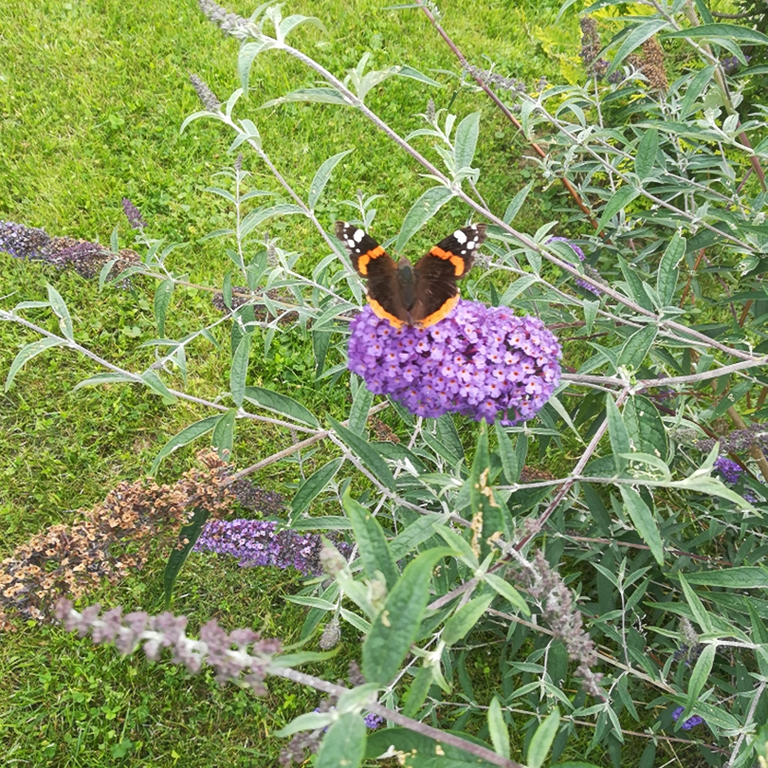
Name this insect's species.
Vanessa atalanta
